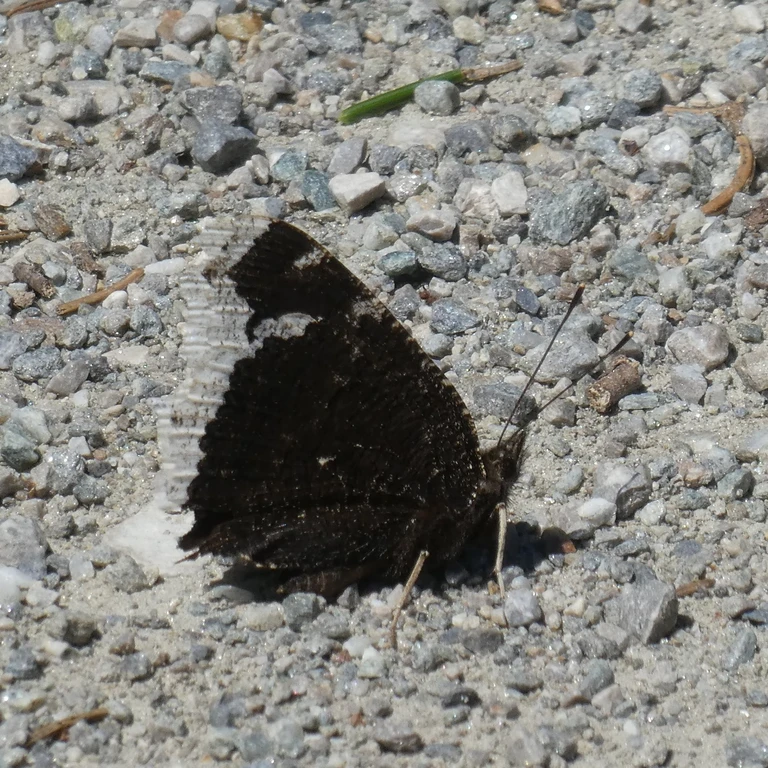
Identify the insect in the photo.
Nymphalis antiopa
